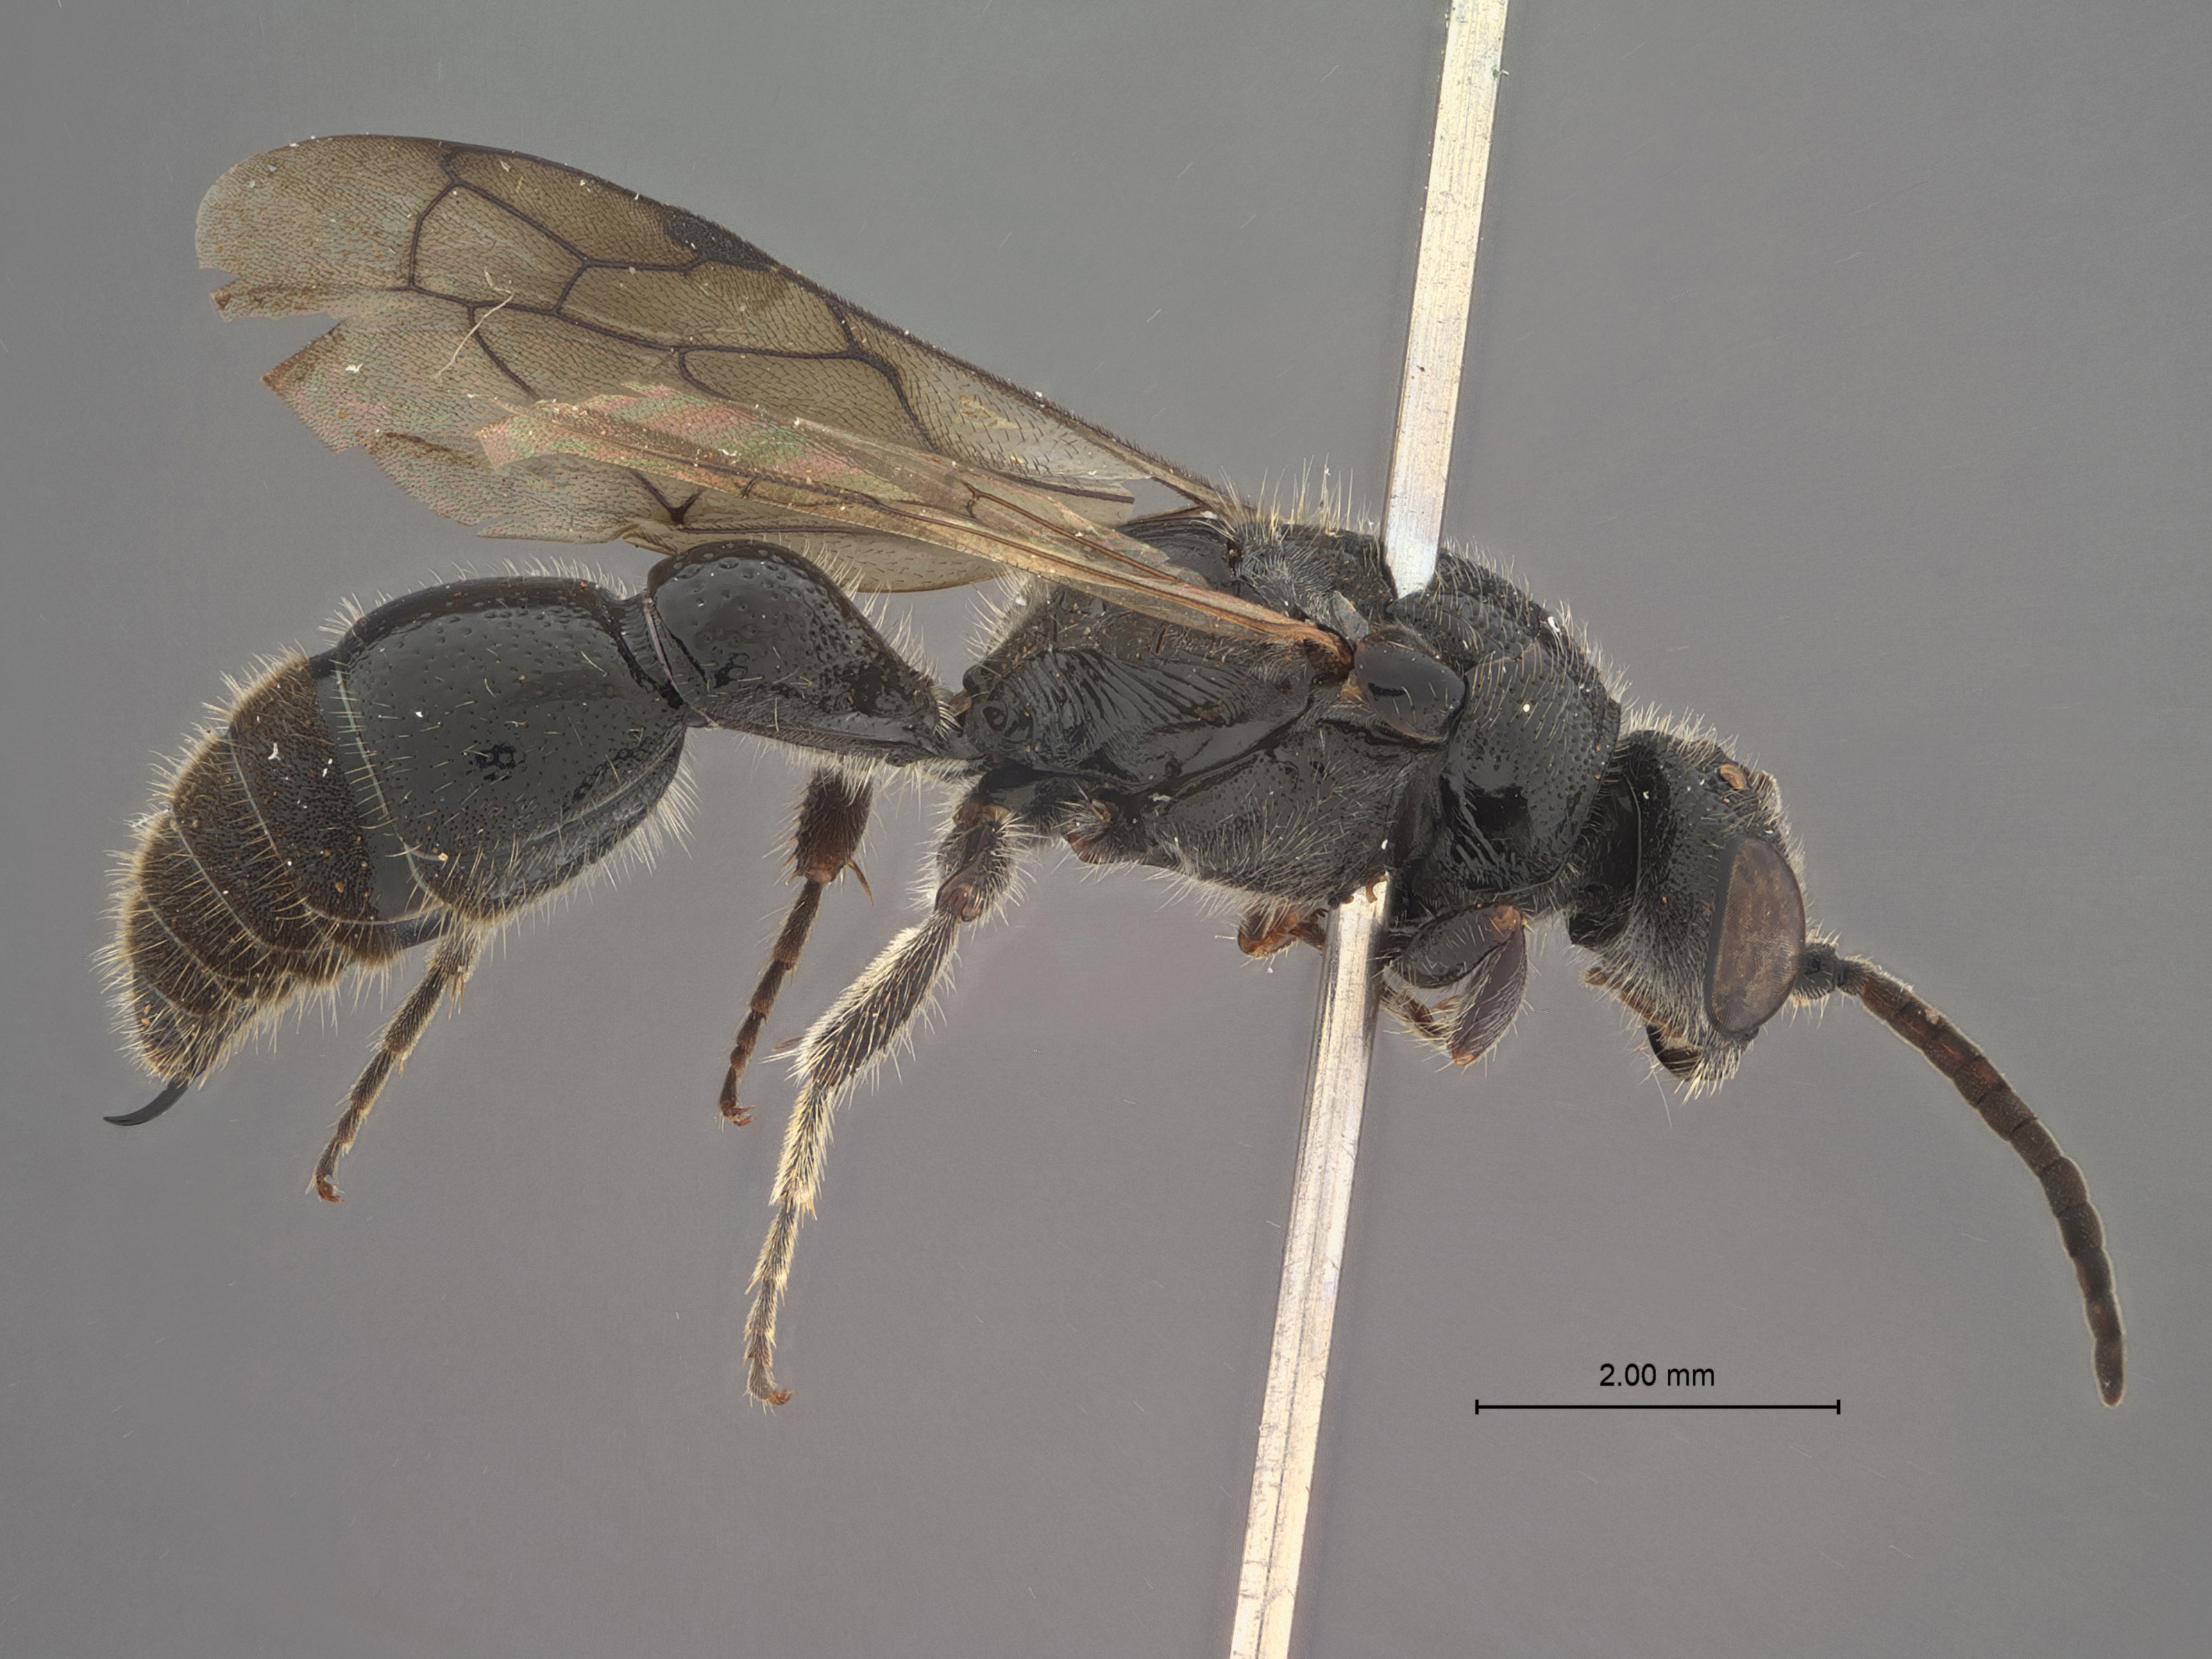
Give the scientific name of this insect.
Tiphia komaii
